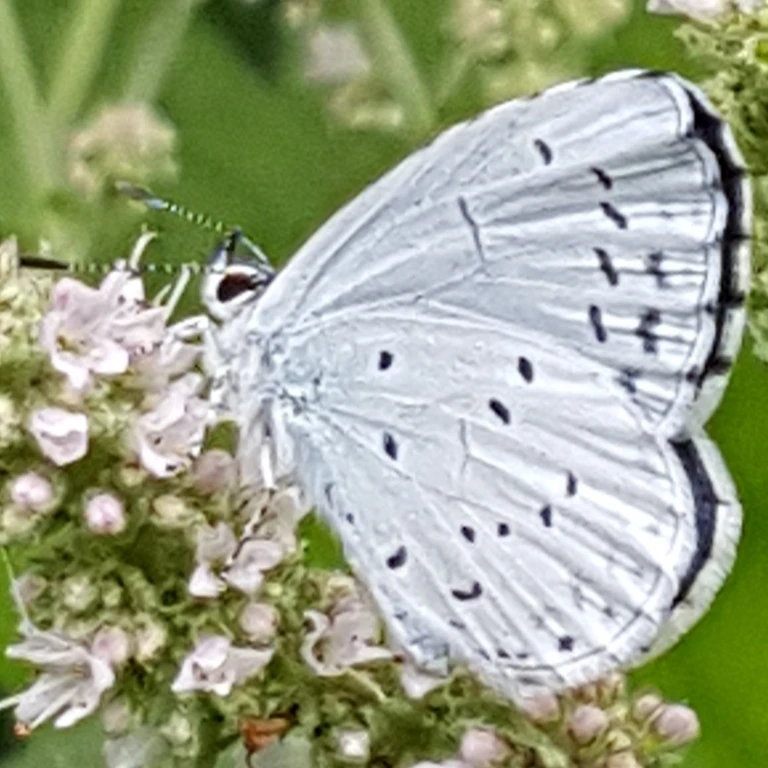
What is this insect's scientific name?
Celastrina argiolus
